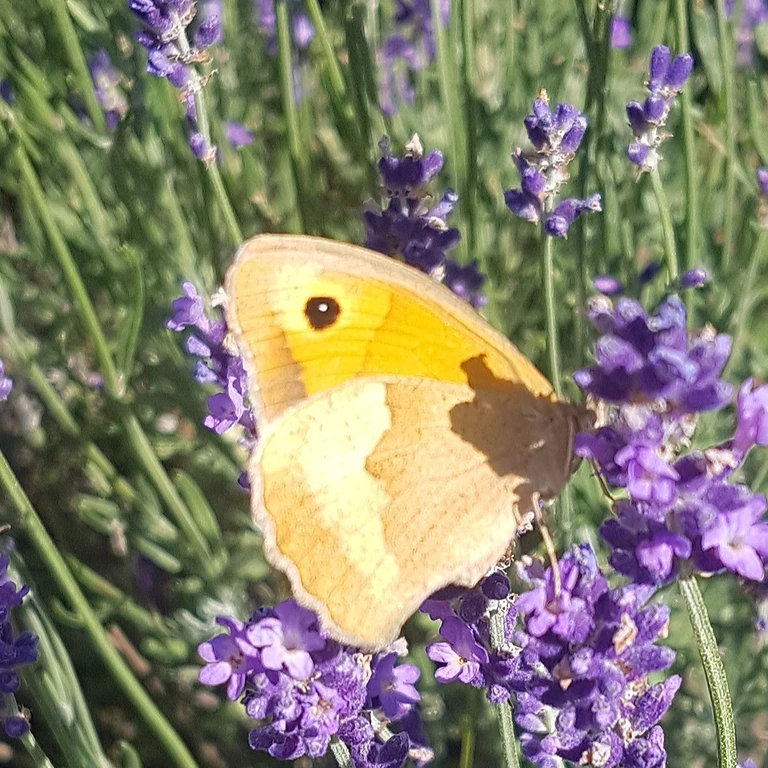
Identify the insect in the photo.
Maniola jurtina
